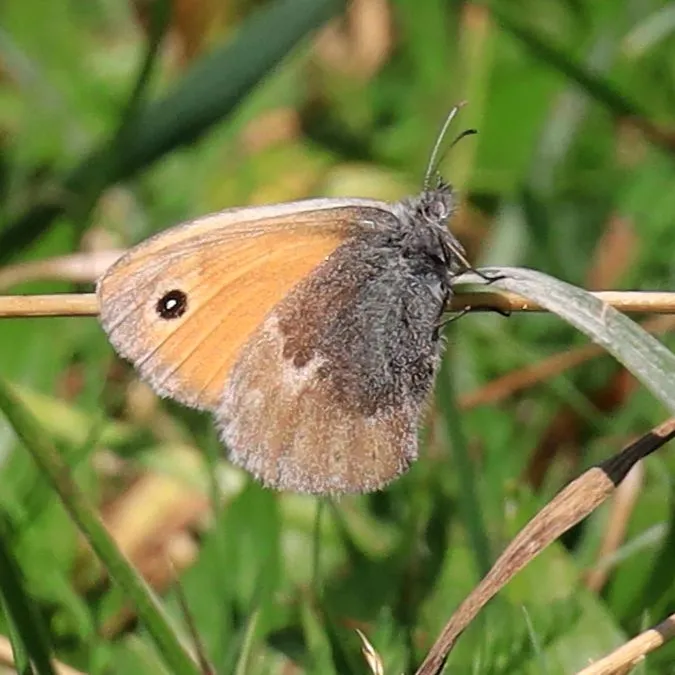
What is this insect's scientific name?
Coenonympha pamphilus
